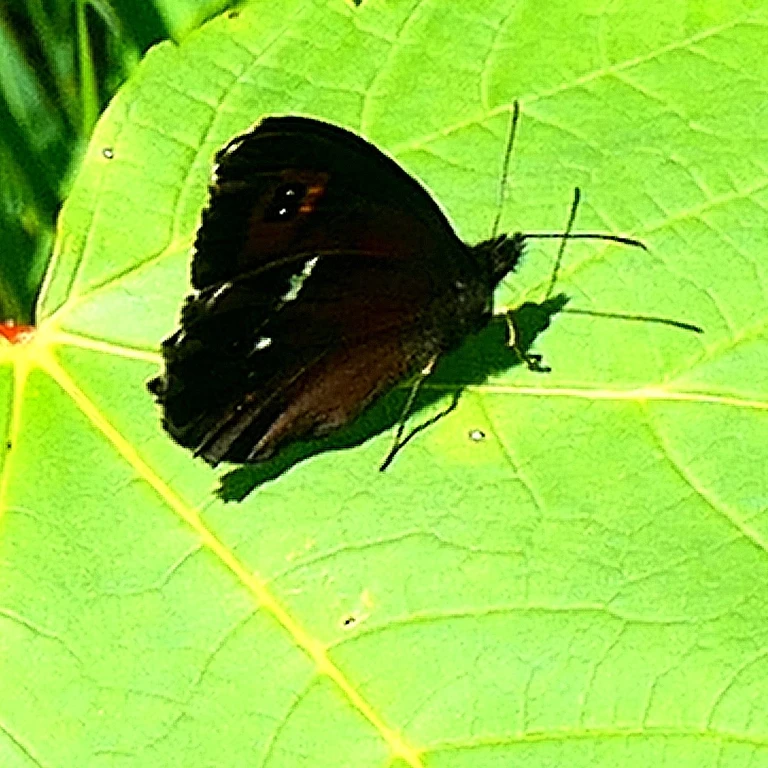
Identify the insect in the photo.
Erebia ligea
